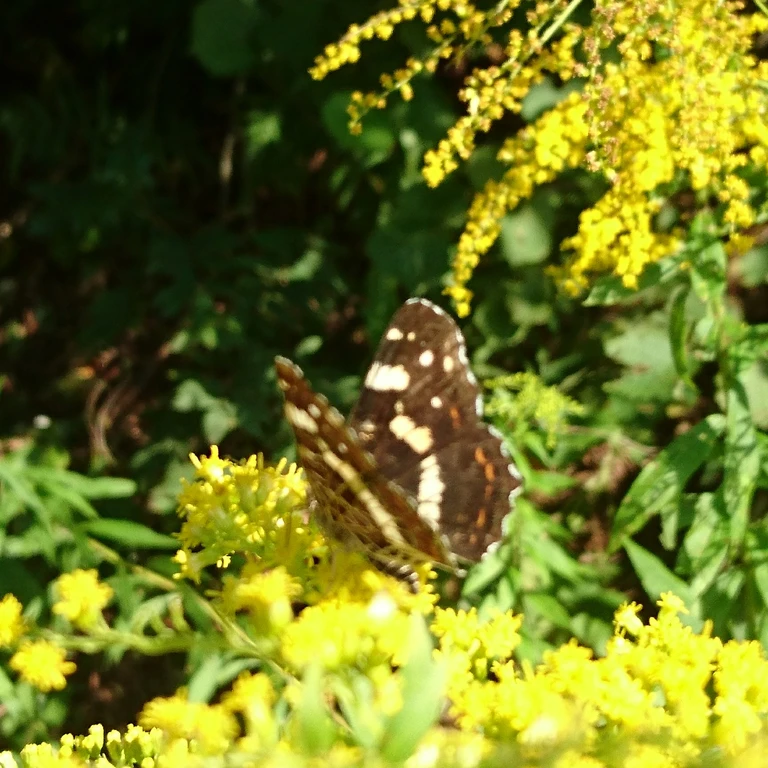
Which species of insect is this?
Araschnia levana
